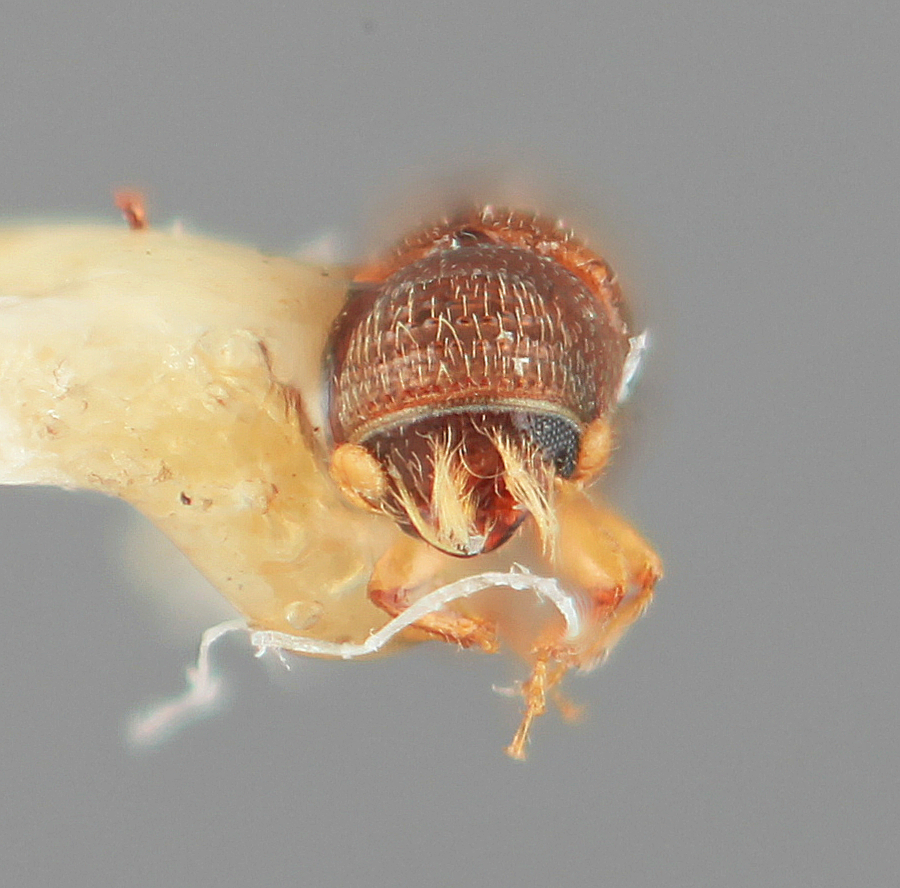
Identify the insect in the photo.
Pityophthorus nugalis
